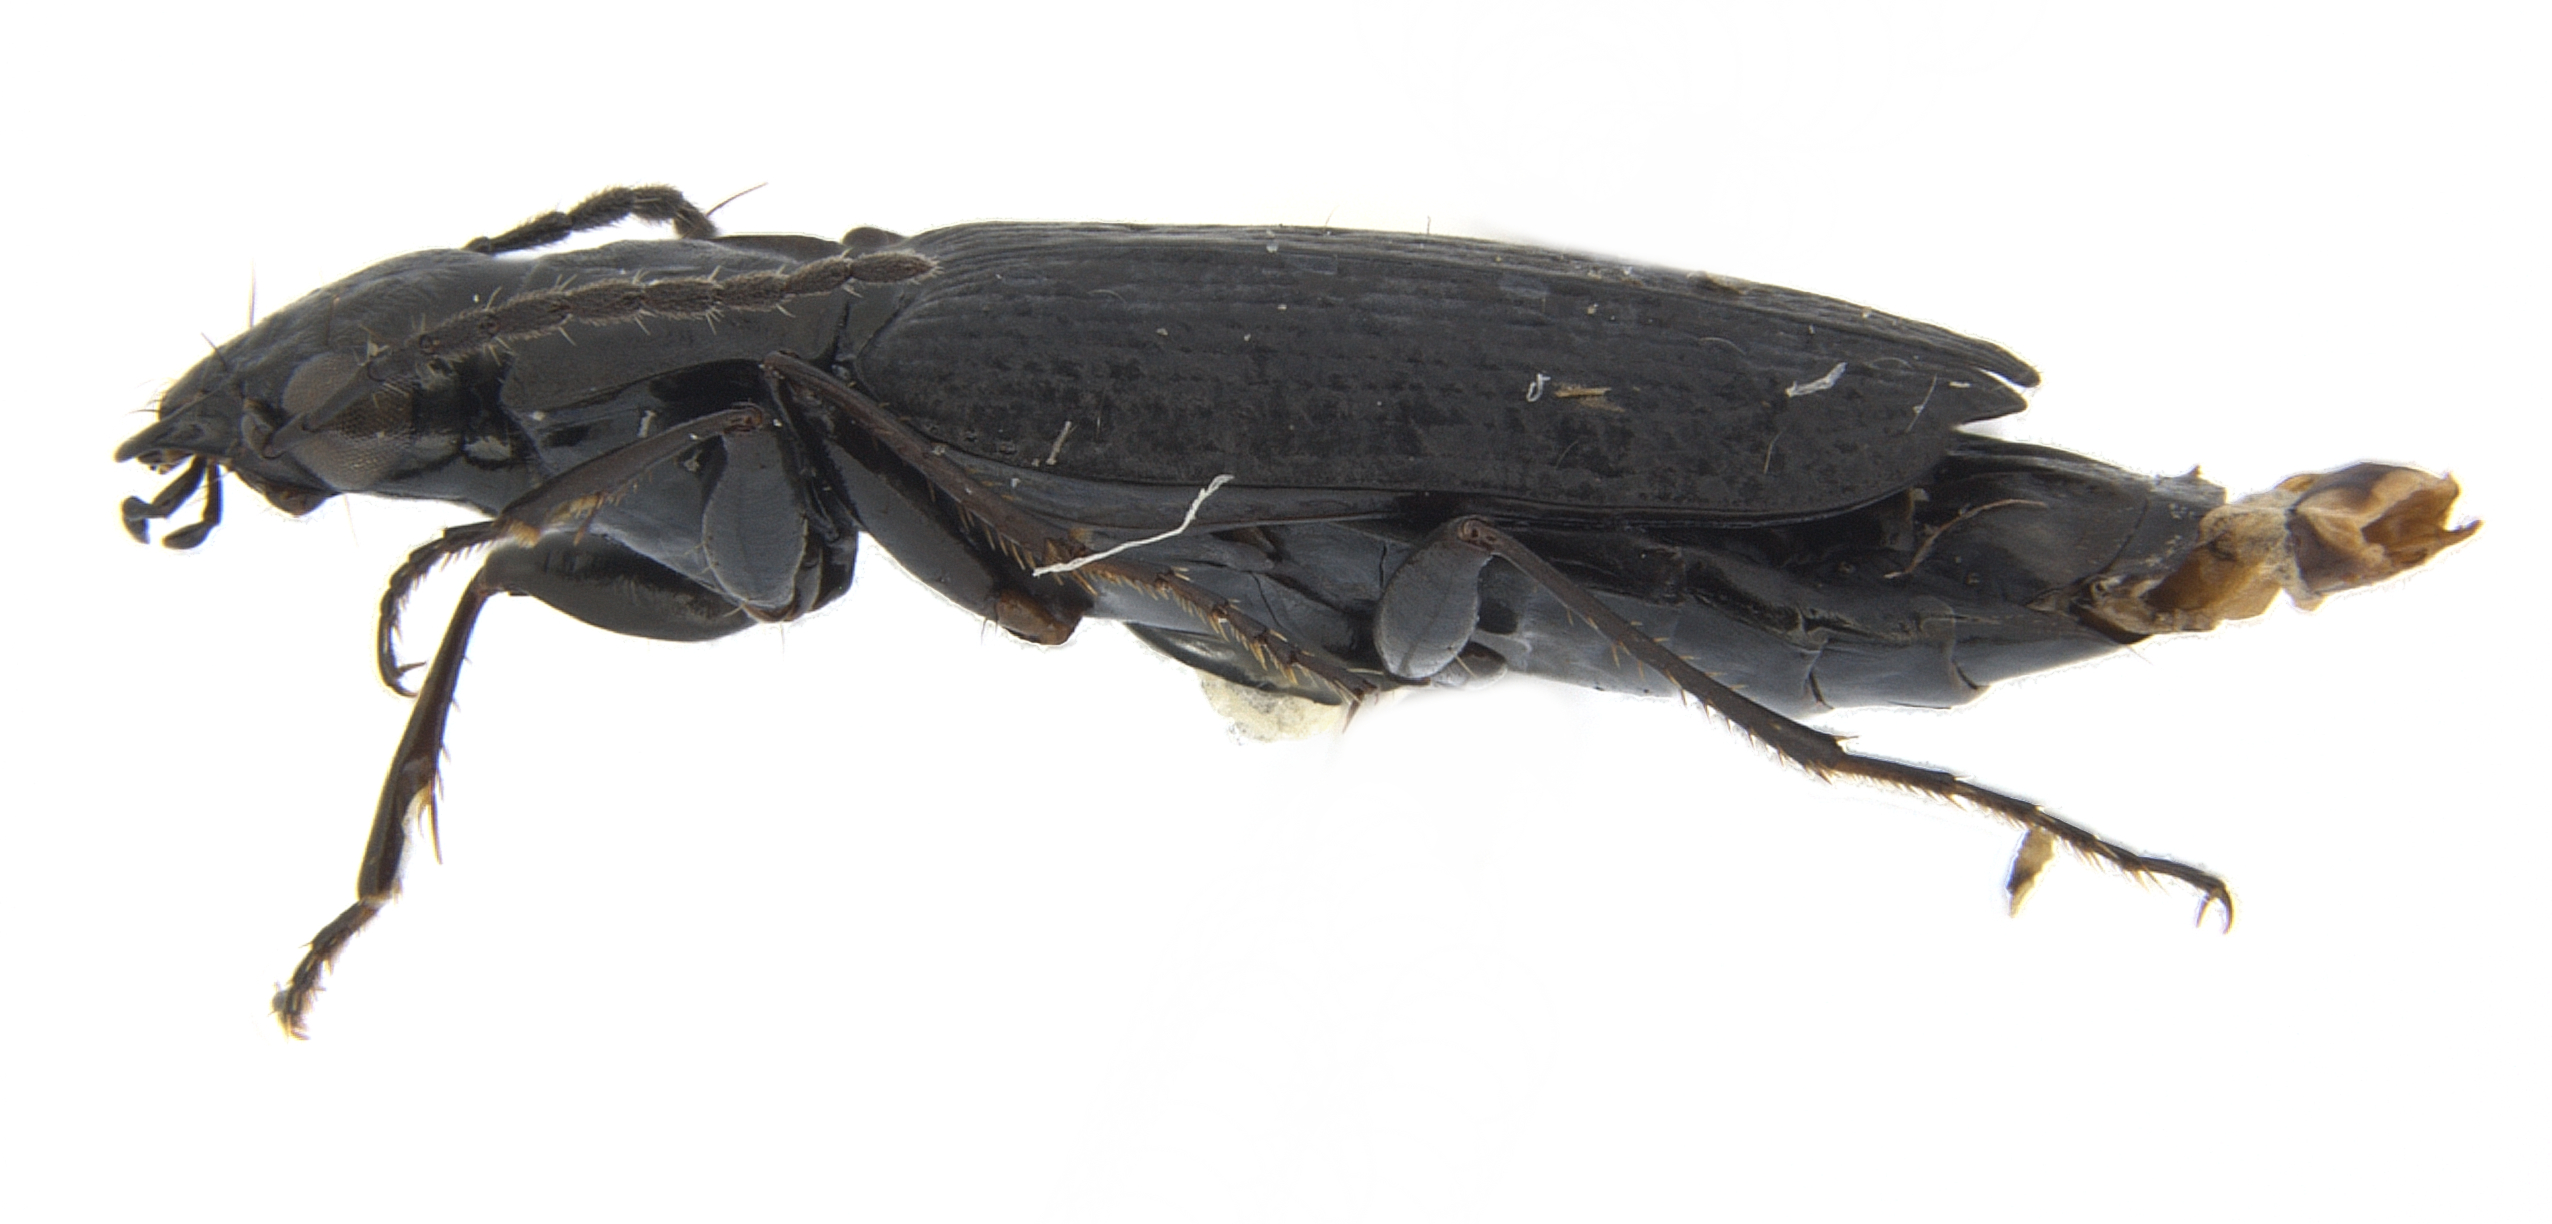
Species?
Sericoda bembidioides
